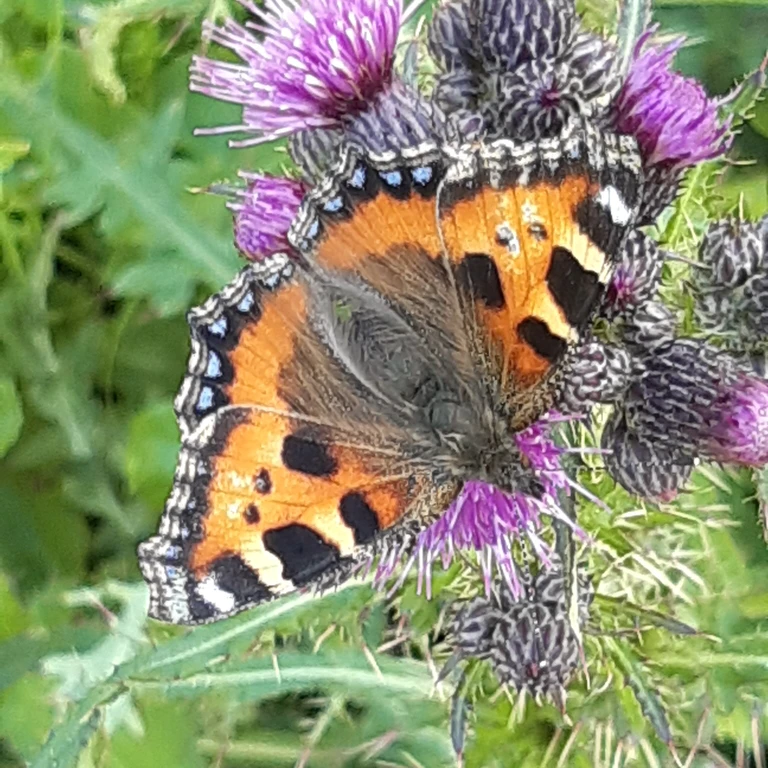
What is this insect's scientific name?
Aglais urticae
